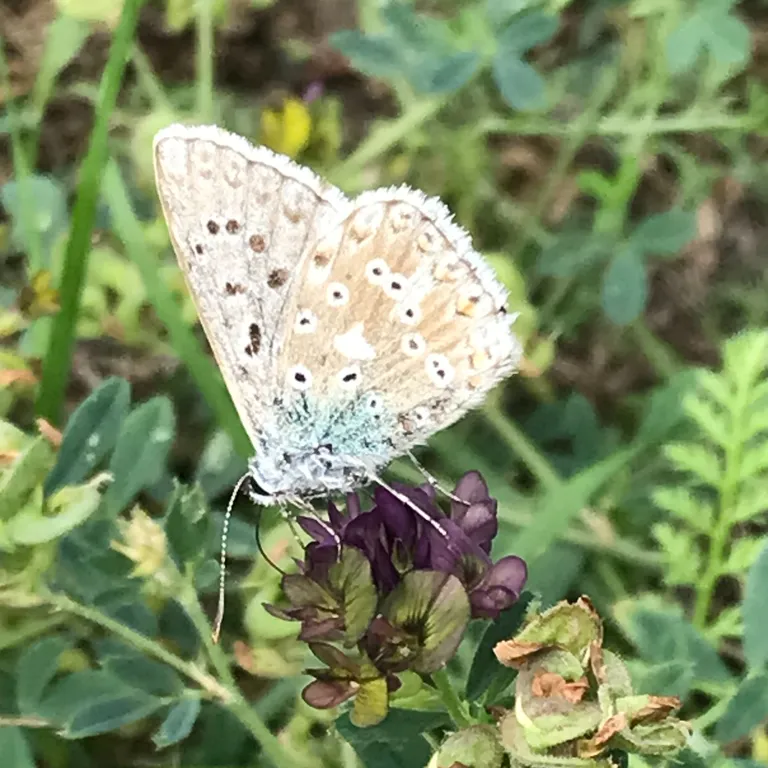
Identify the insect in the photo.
Lysandra coridon
